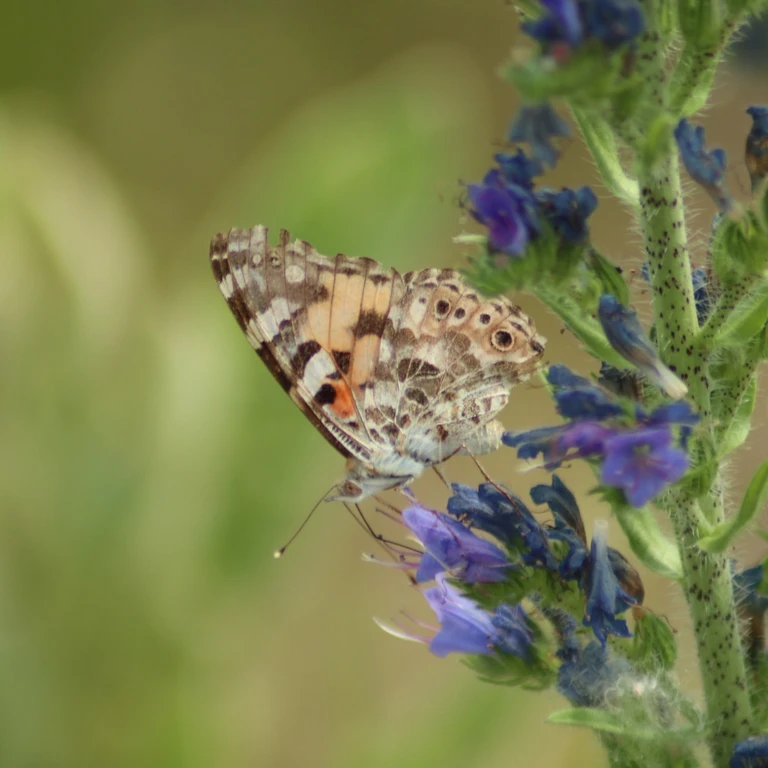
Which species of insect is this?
Vanessa cardui
